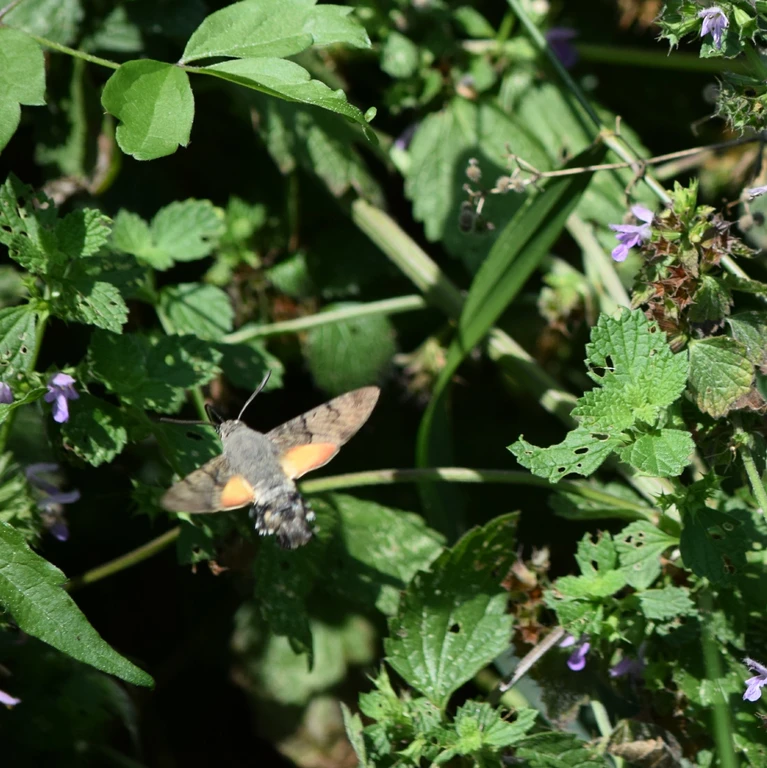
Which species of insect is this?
Macroglossum stellatarum
